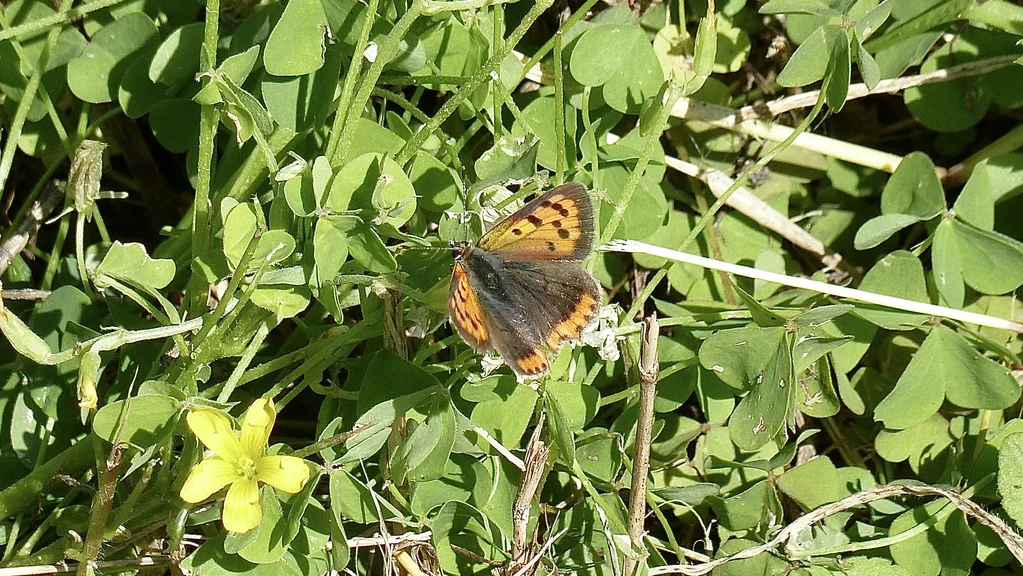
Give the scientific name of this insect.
Lycaena phlaeas
